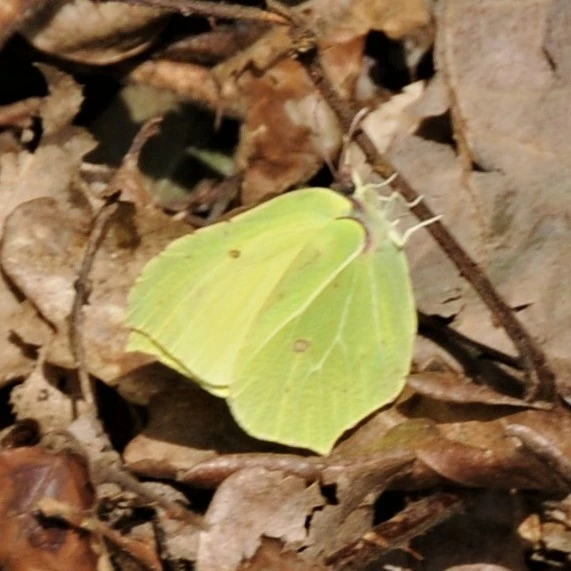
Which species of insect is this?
Gonepteryx rhamni
